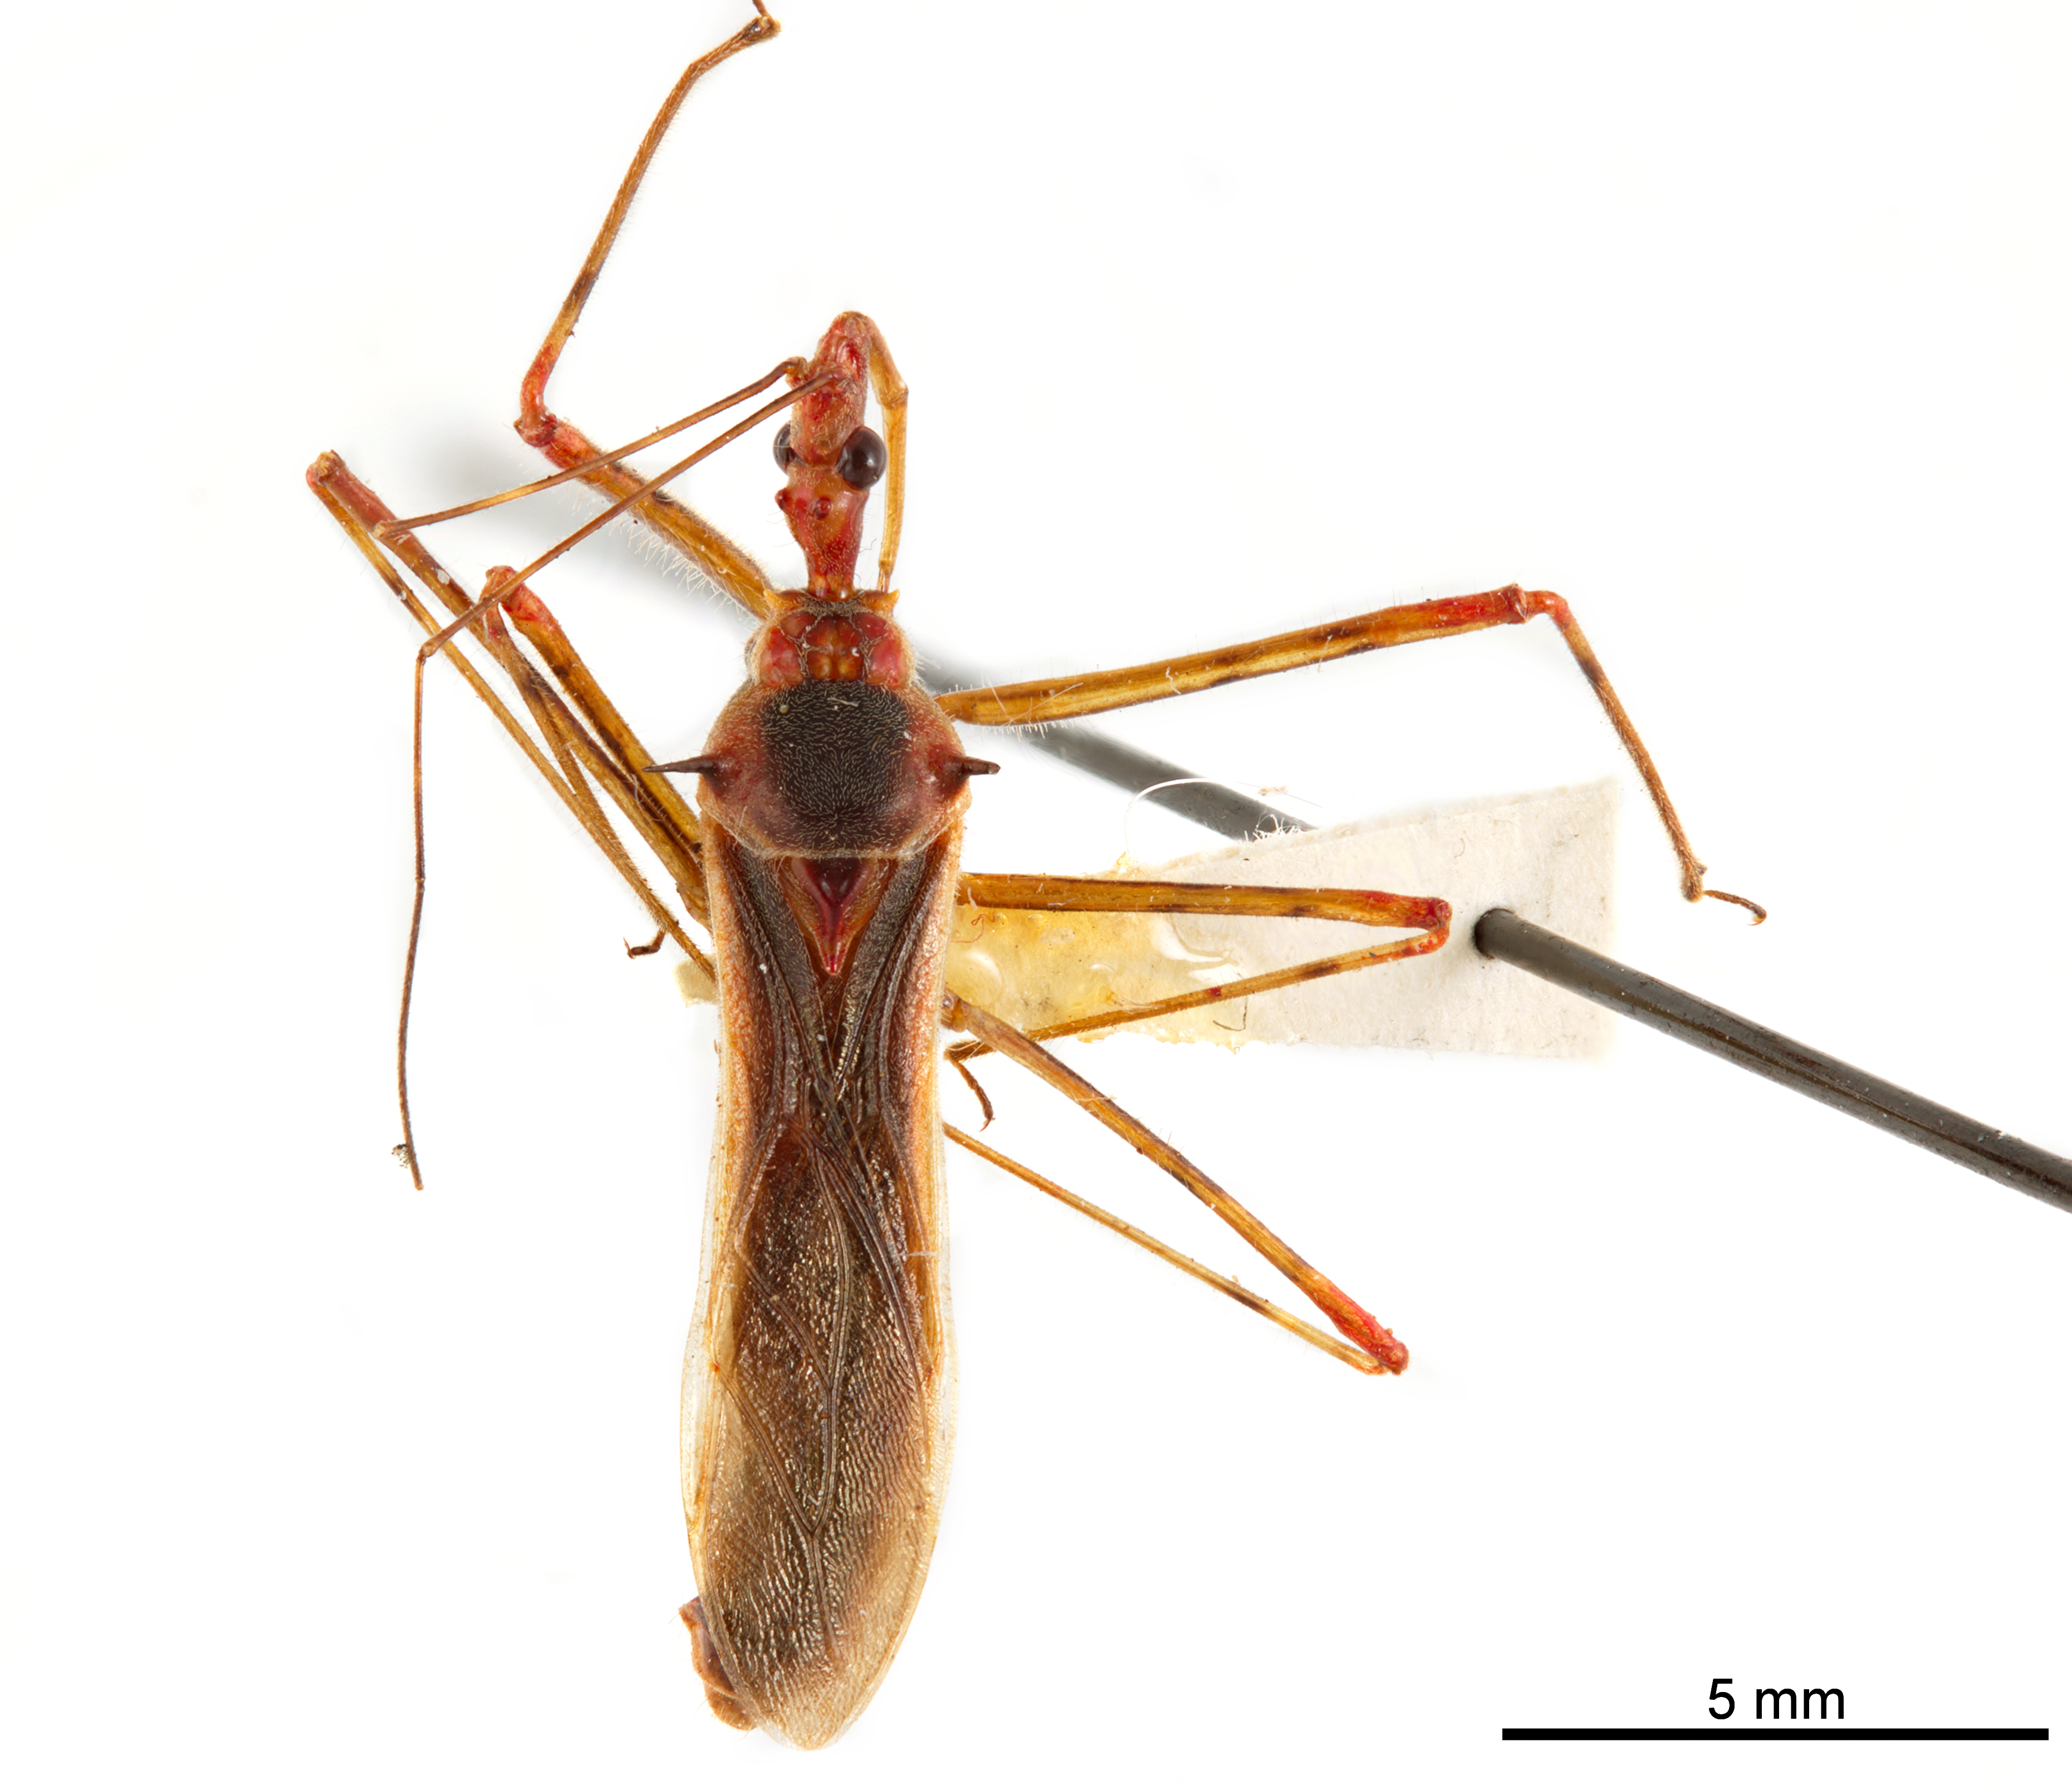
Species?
Euagoras plagiatus
